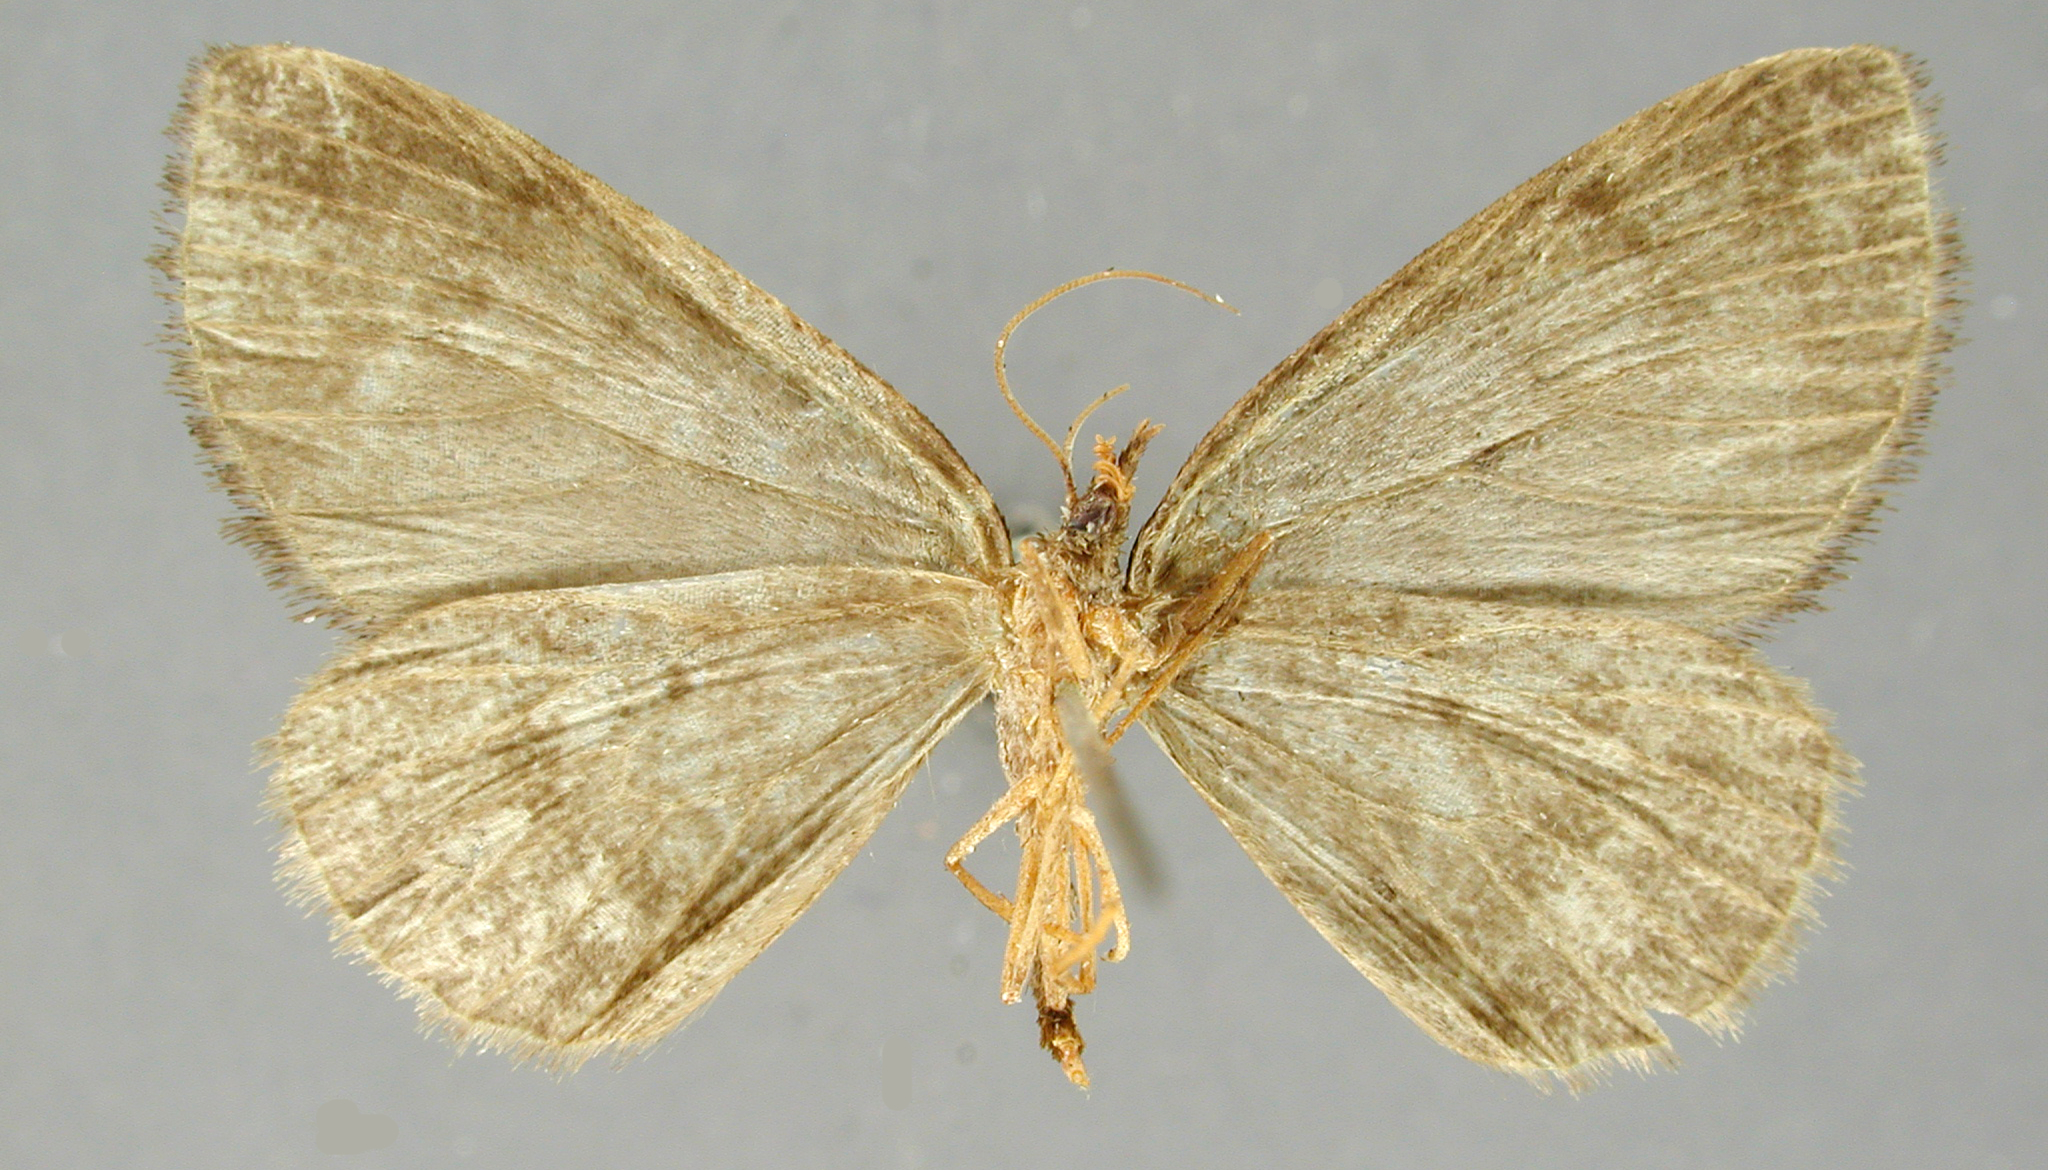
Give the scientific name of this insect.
Hydriomena lucifuga
